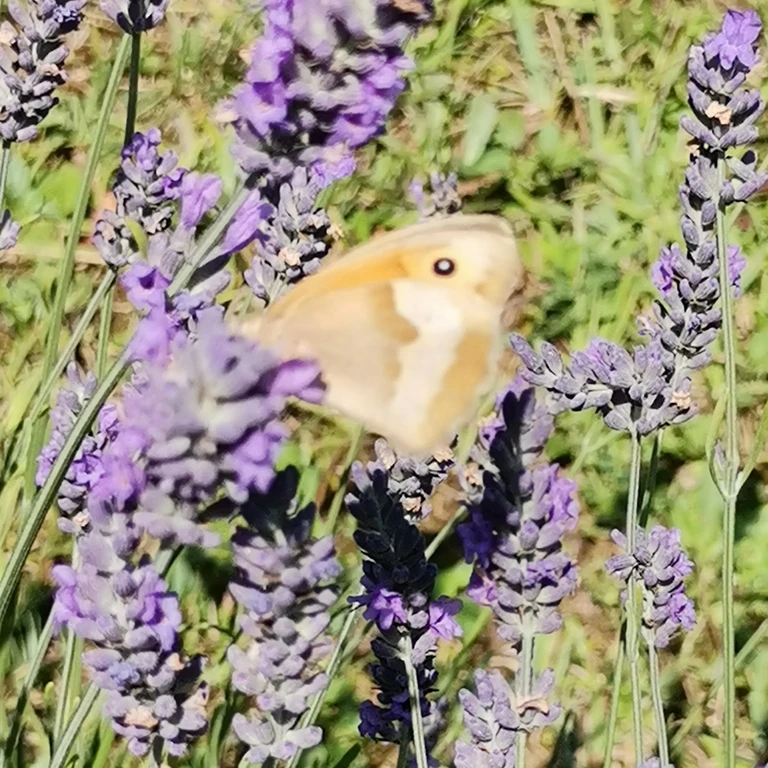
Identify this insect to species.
Maniola jurtina
